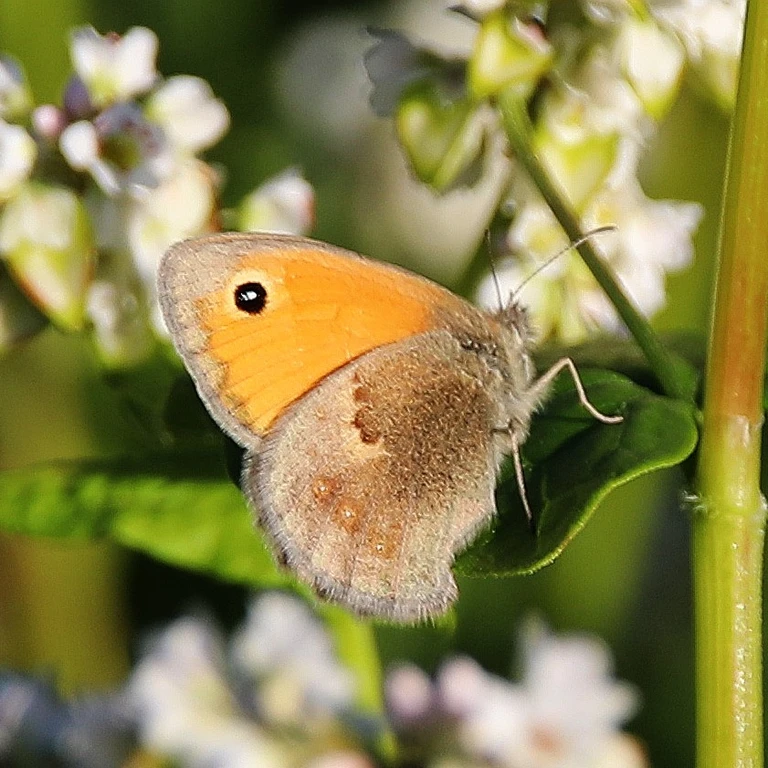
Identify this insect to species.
Coenonympha pamphilus
